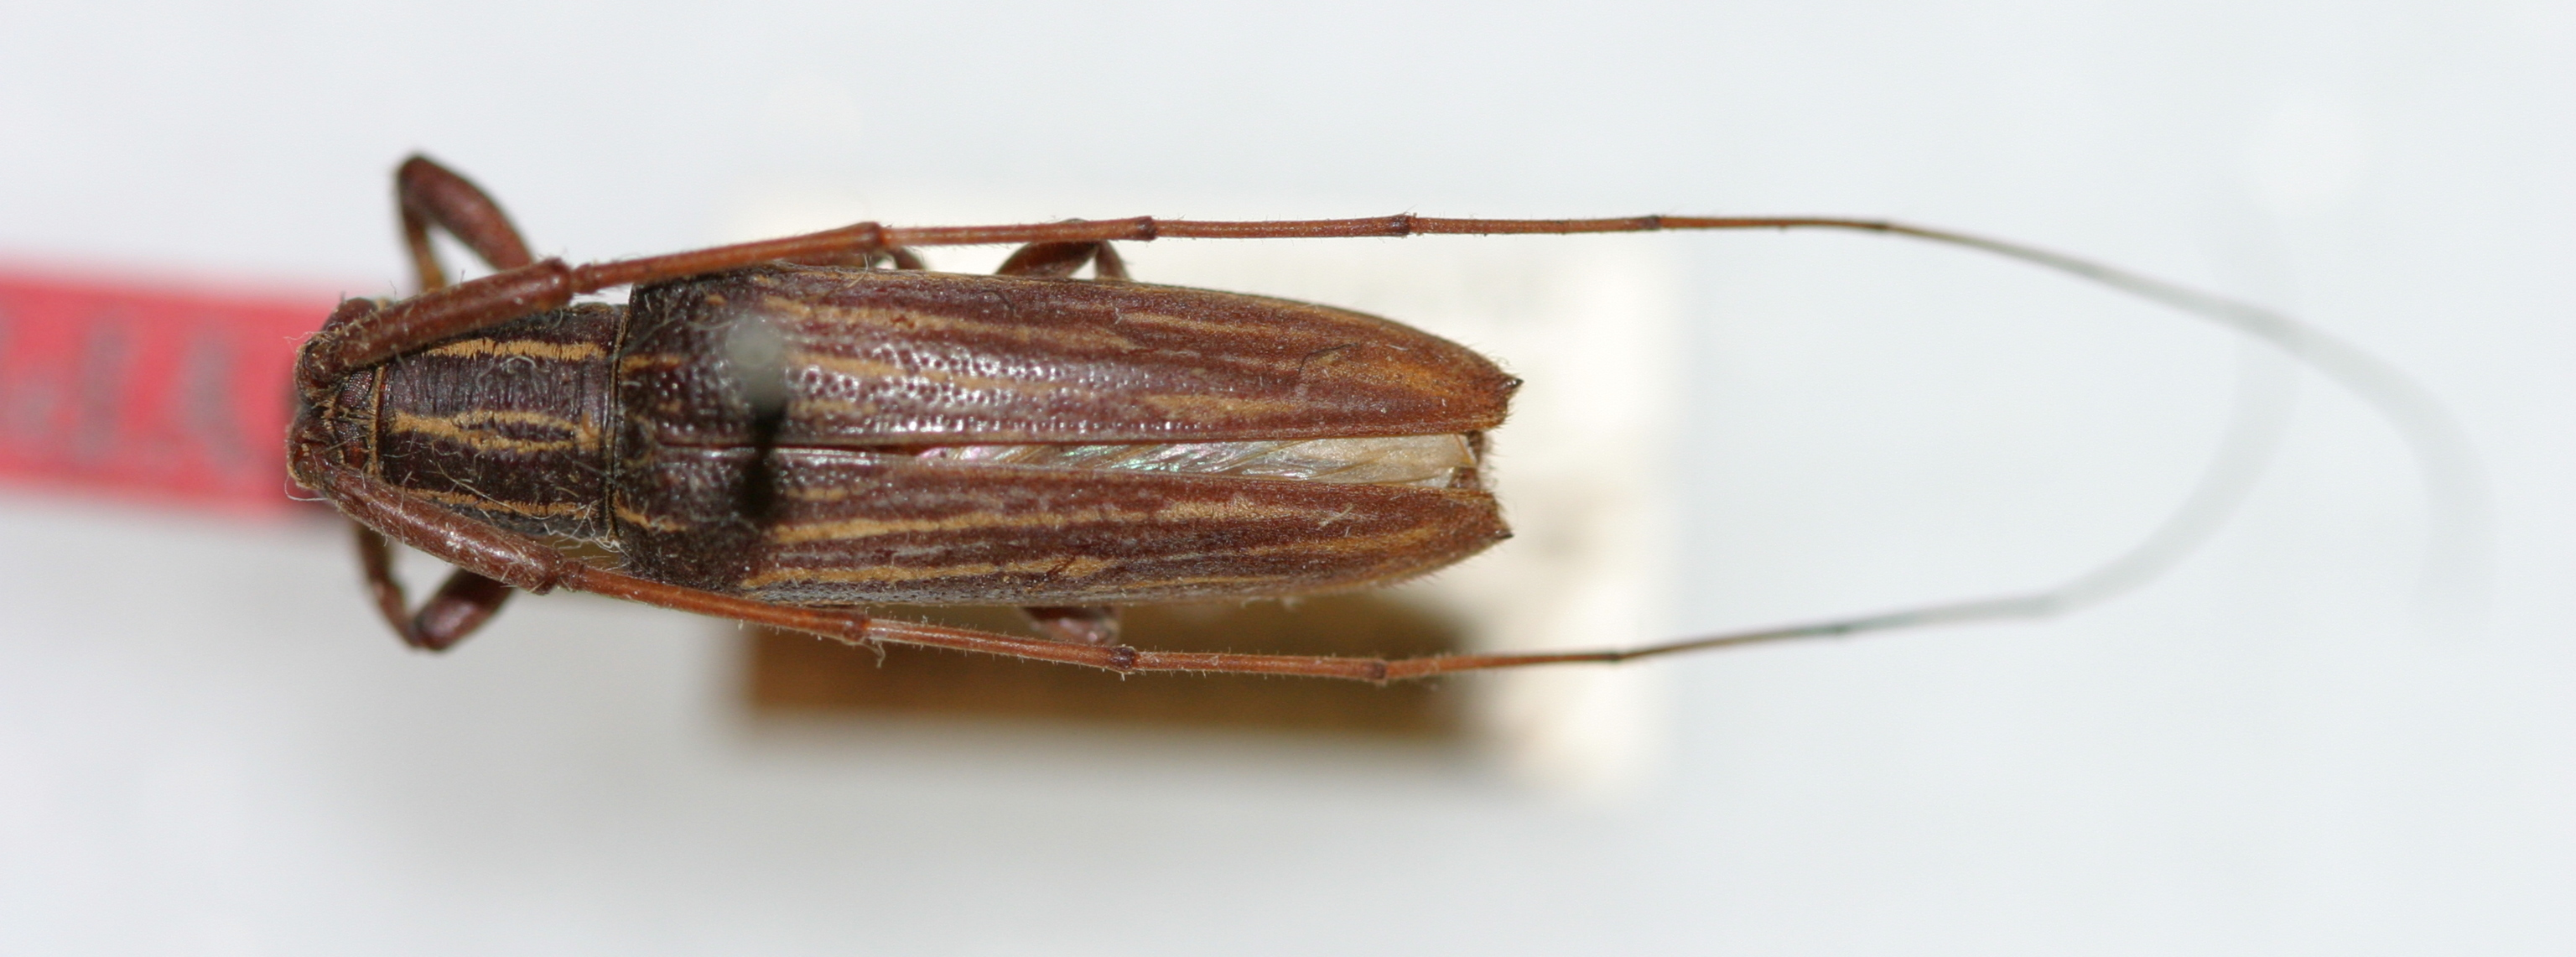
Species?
Paranandra laosensis
